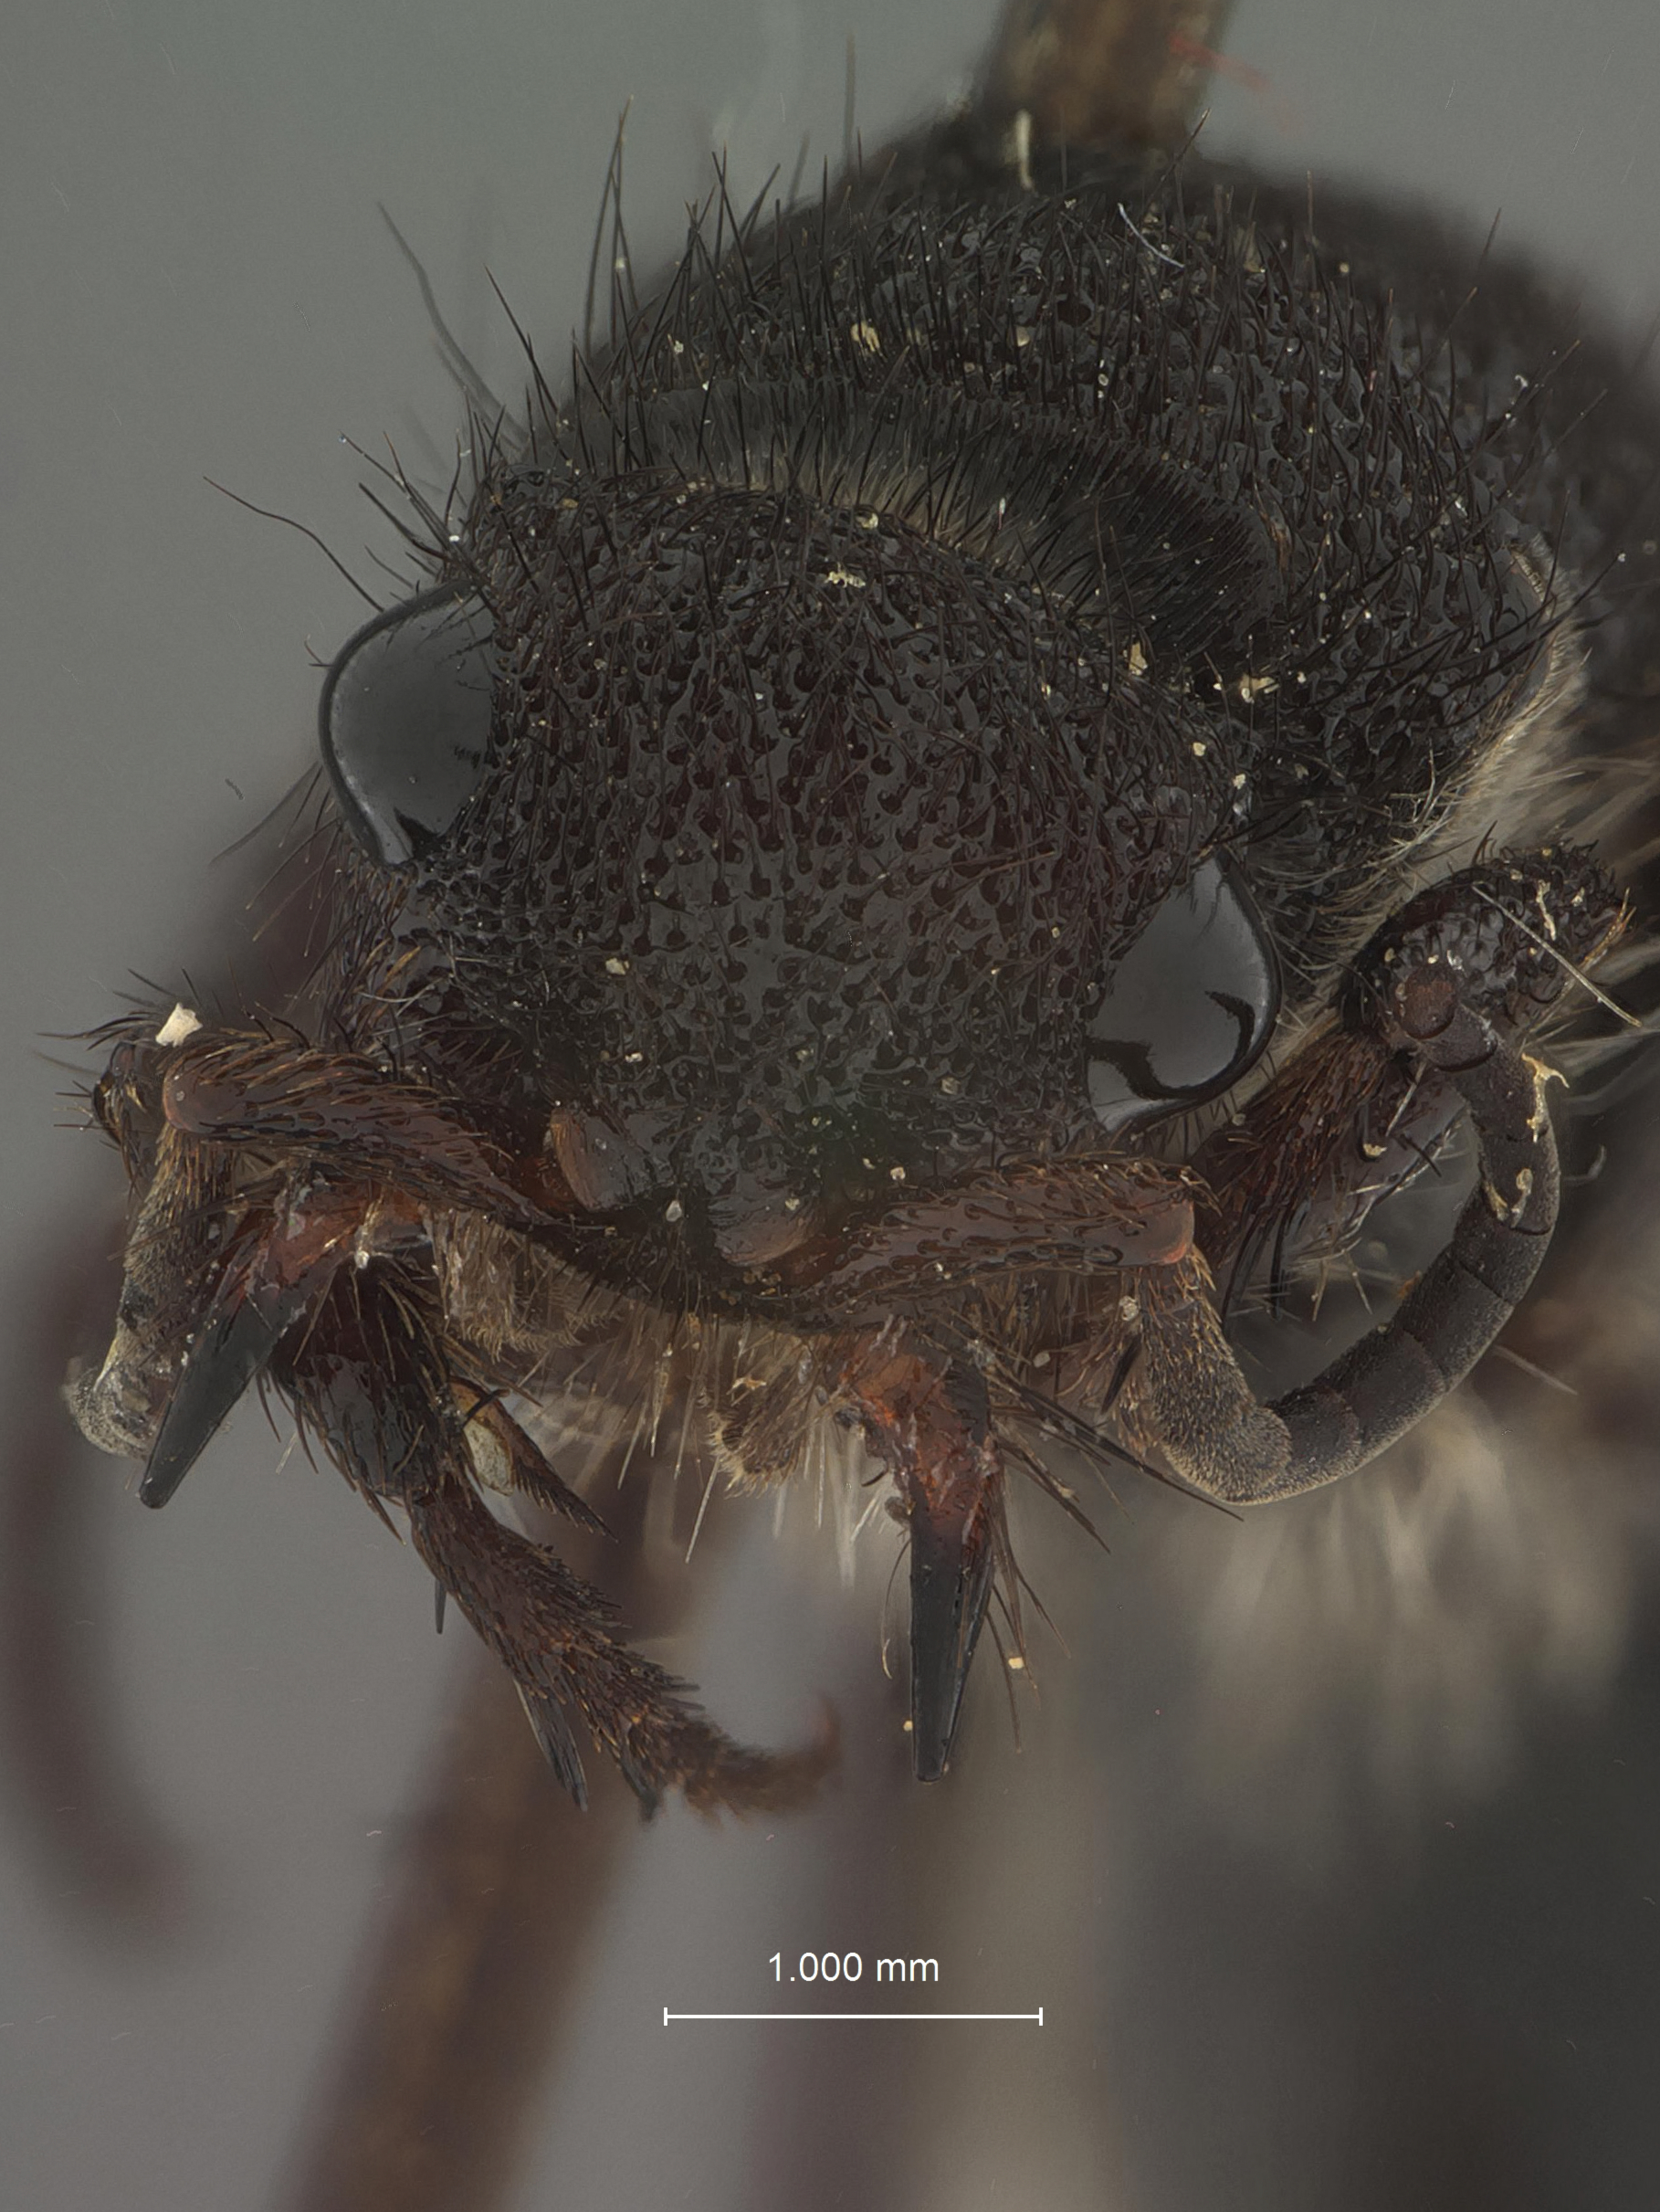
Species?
Dasymutilla uniguttata
